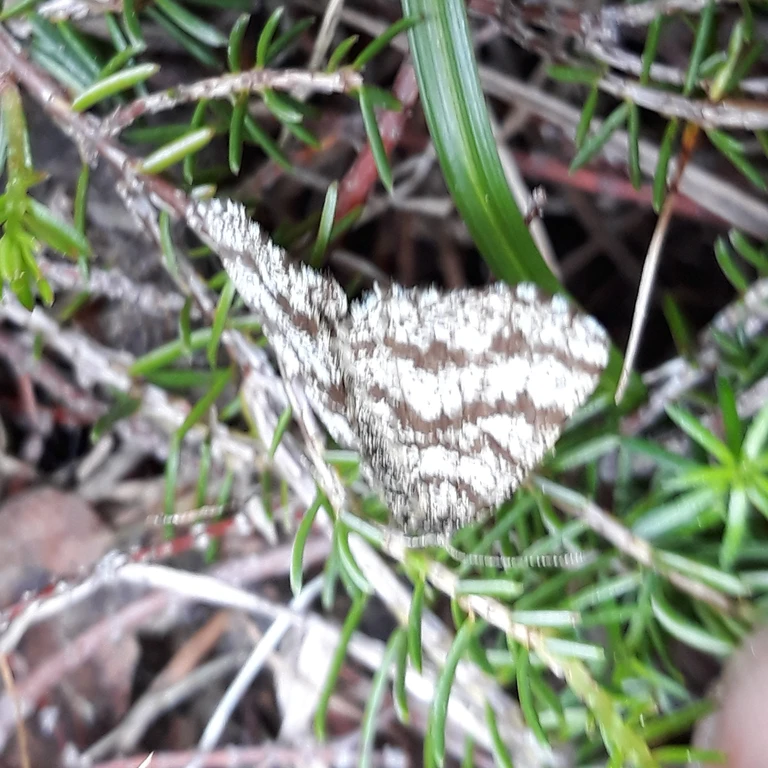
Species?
Ematurga atomaria
